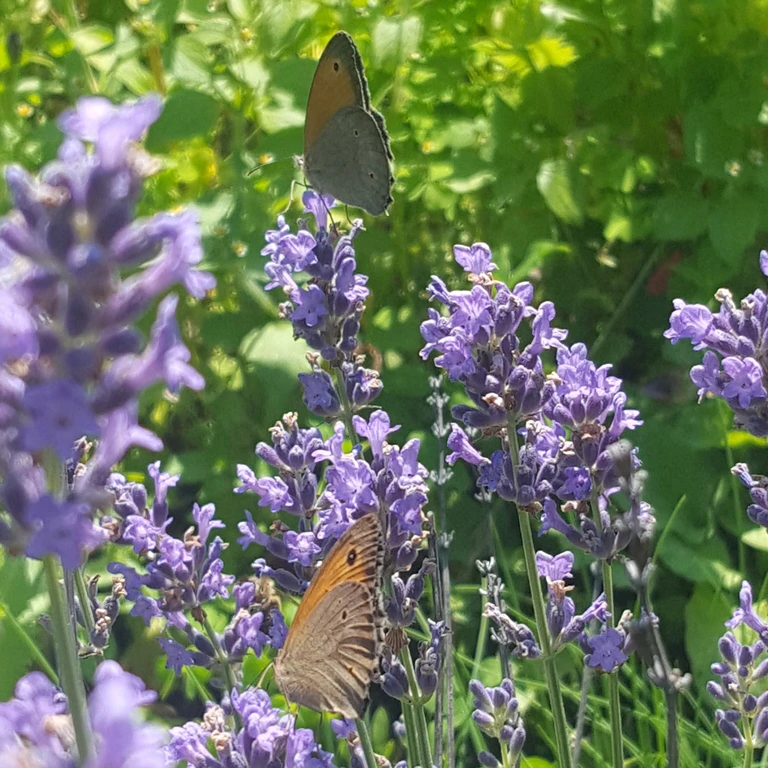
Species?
Maniola jurtina
